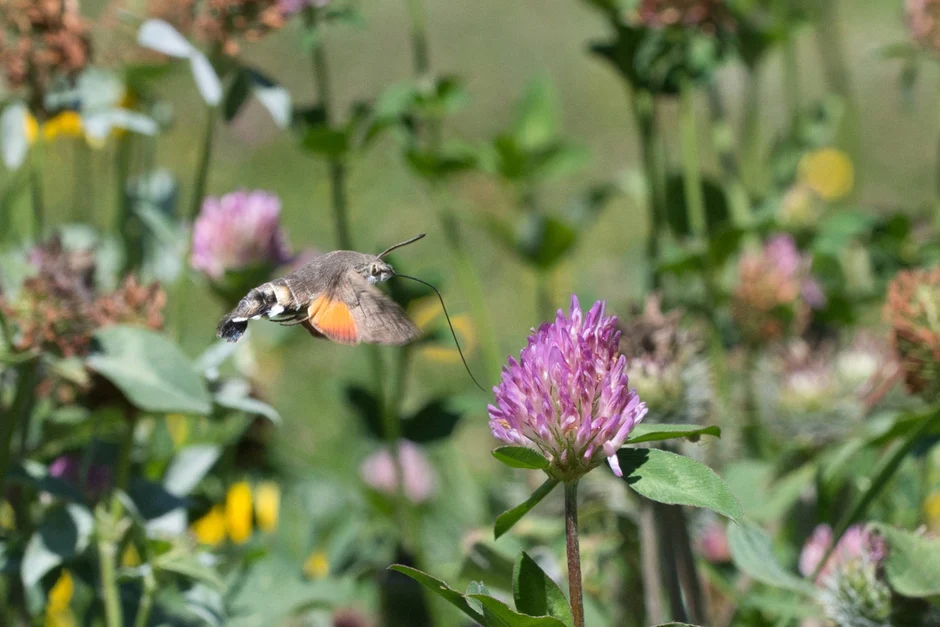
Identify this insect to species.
Macroglossum stellatarum
